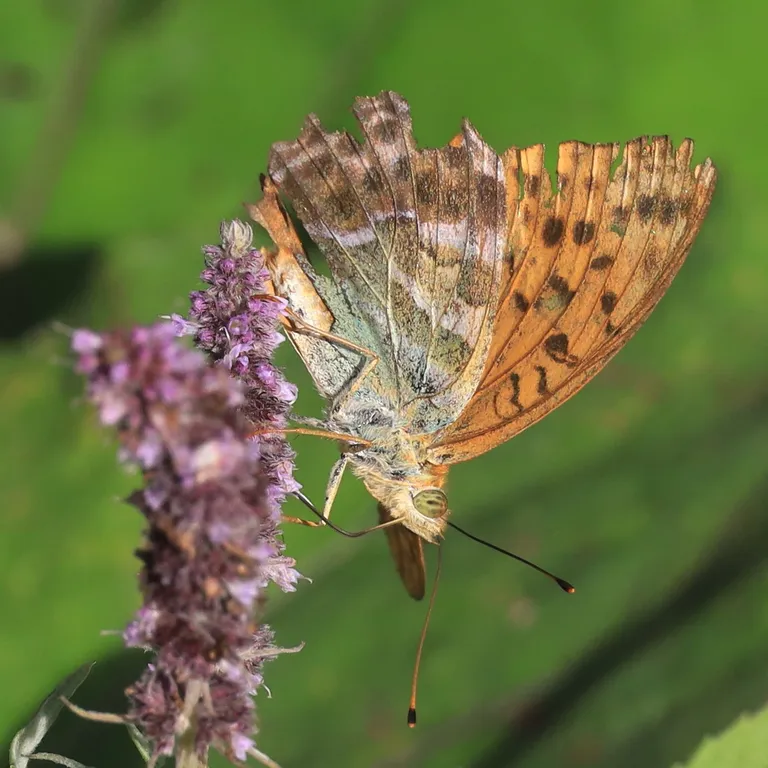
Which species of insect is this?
Argynnis paphia
